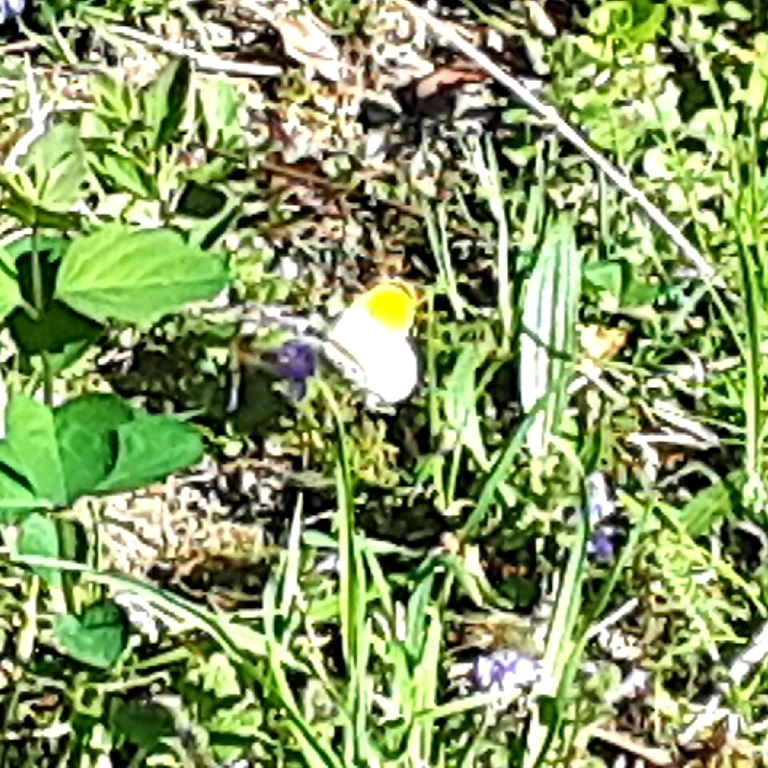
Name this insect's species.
Anthocharis cardamines
